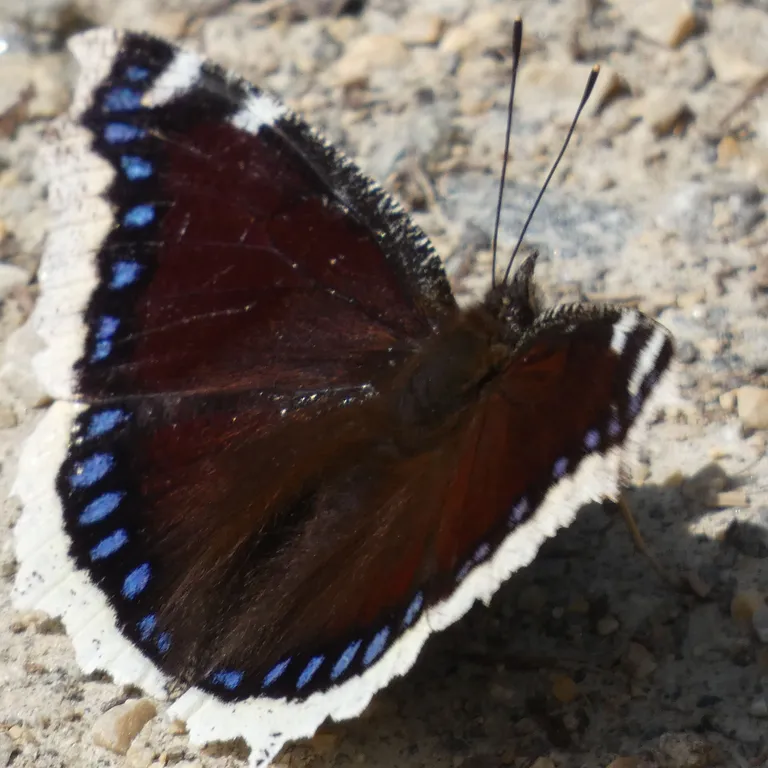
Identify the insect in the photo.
Nymphalis antiopa
